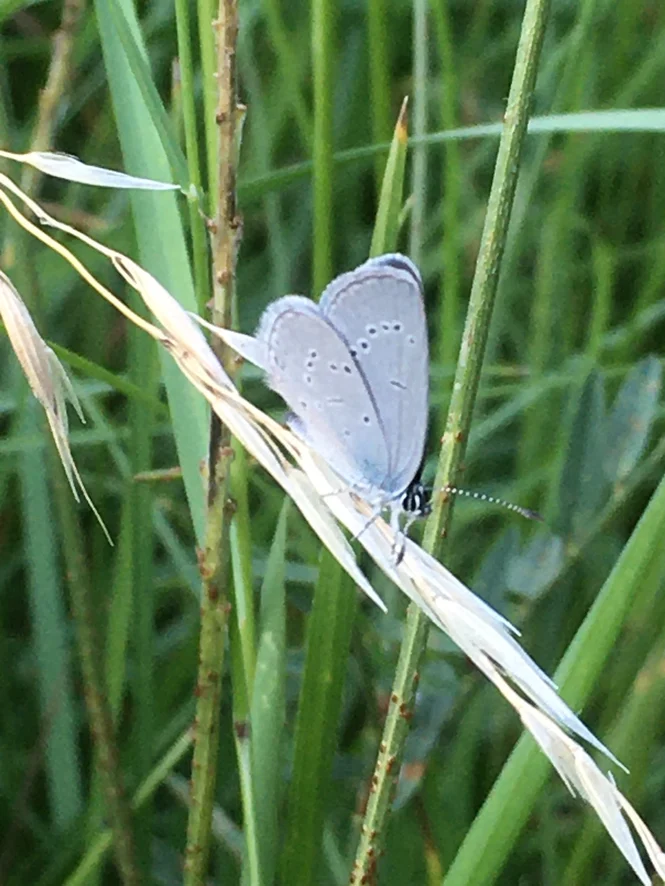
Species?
Cupido minimus
